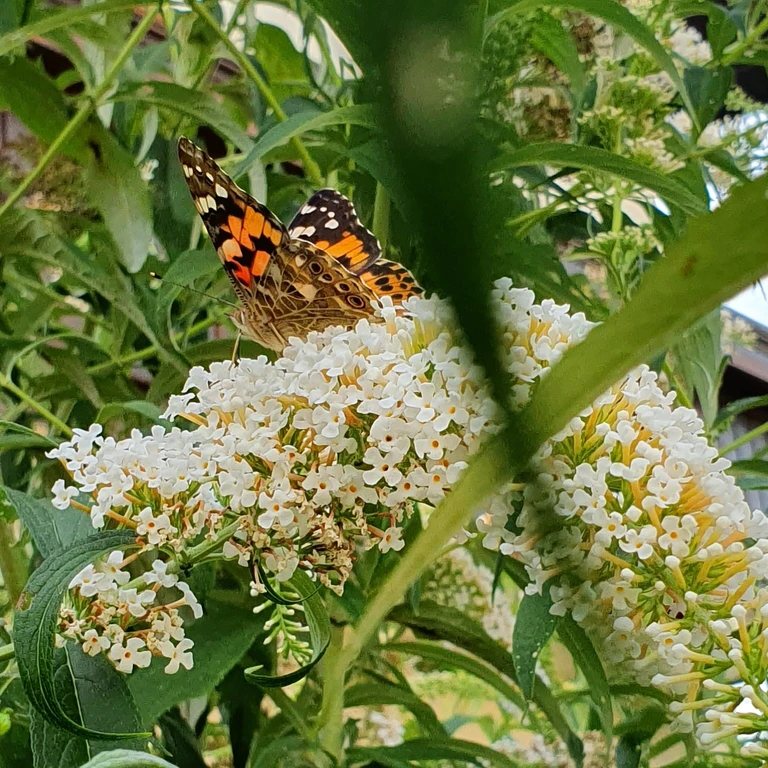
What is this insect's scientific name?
Vanessa cardui
